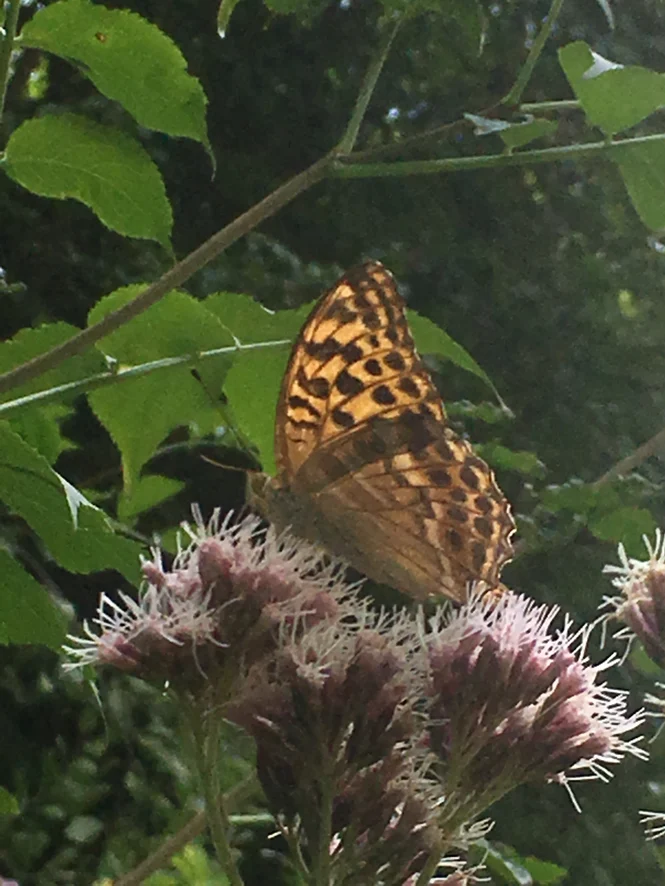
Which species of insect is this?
Argynnis paphia
